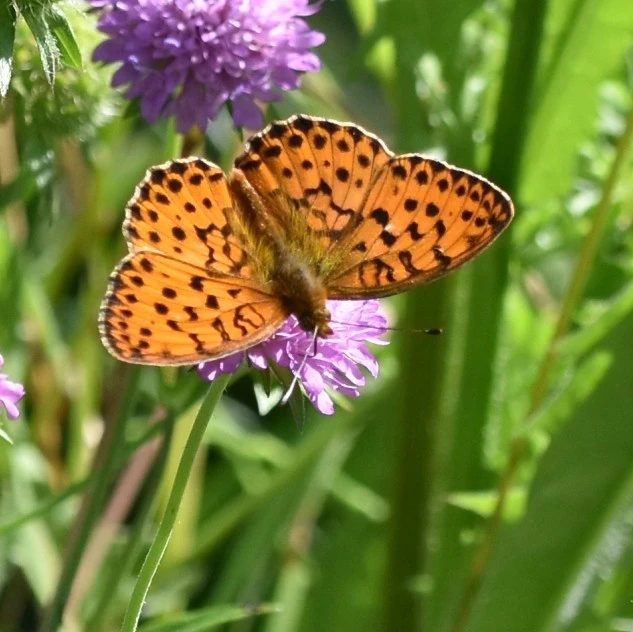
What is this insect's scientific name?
Brenthis daphne
